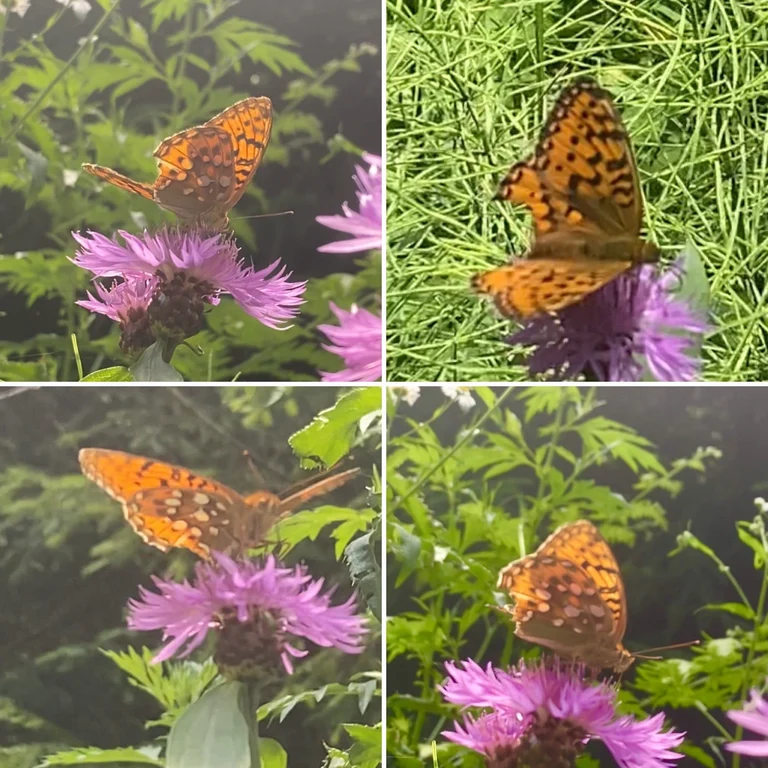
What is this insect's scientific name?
Speyeria aglaja
